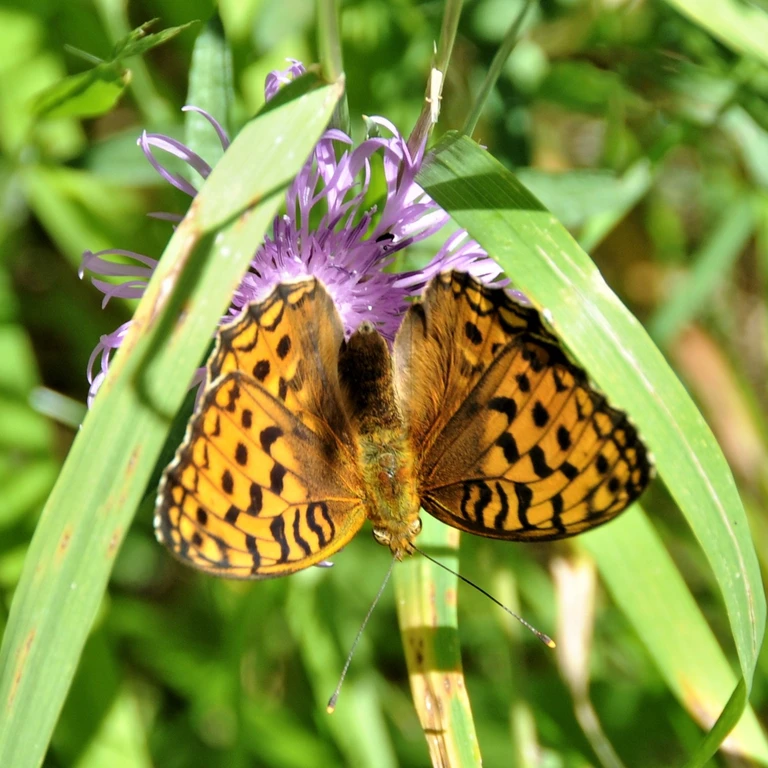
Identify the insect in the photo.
Fabriciana adippe
